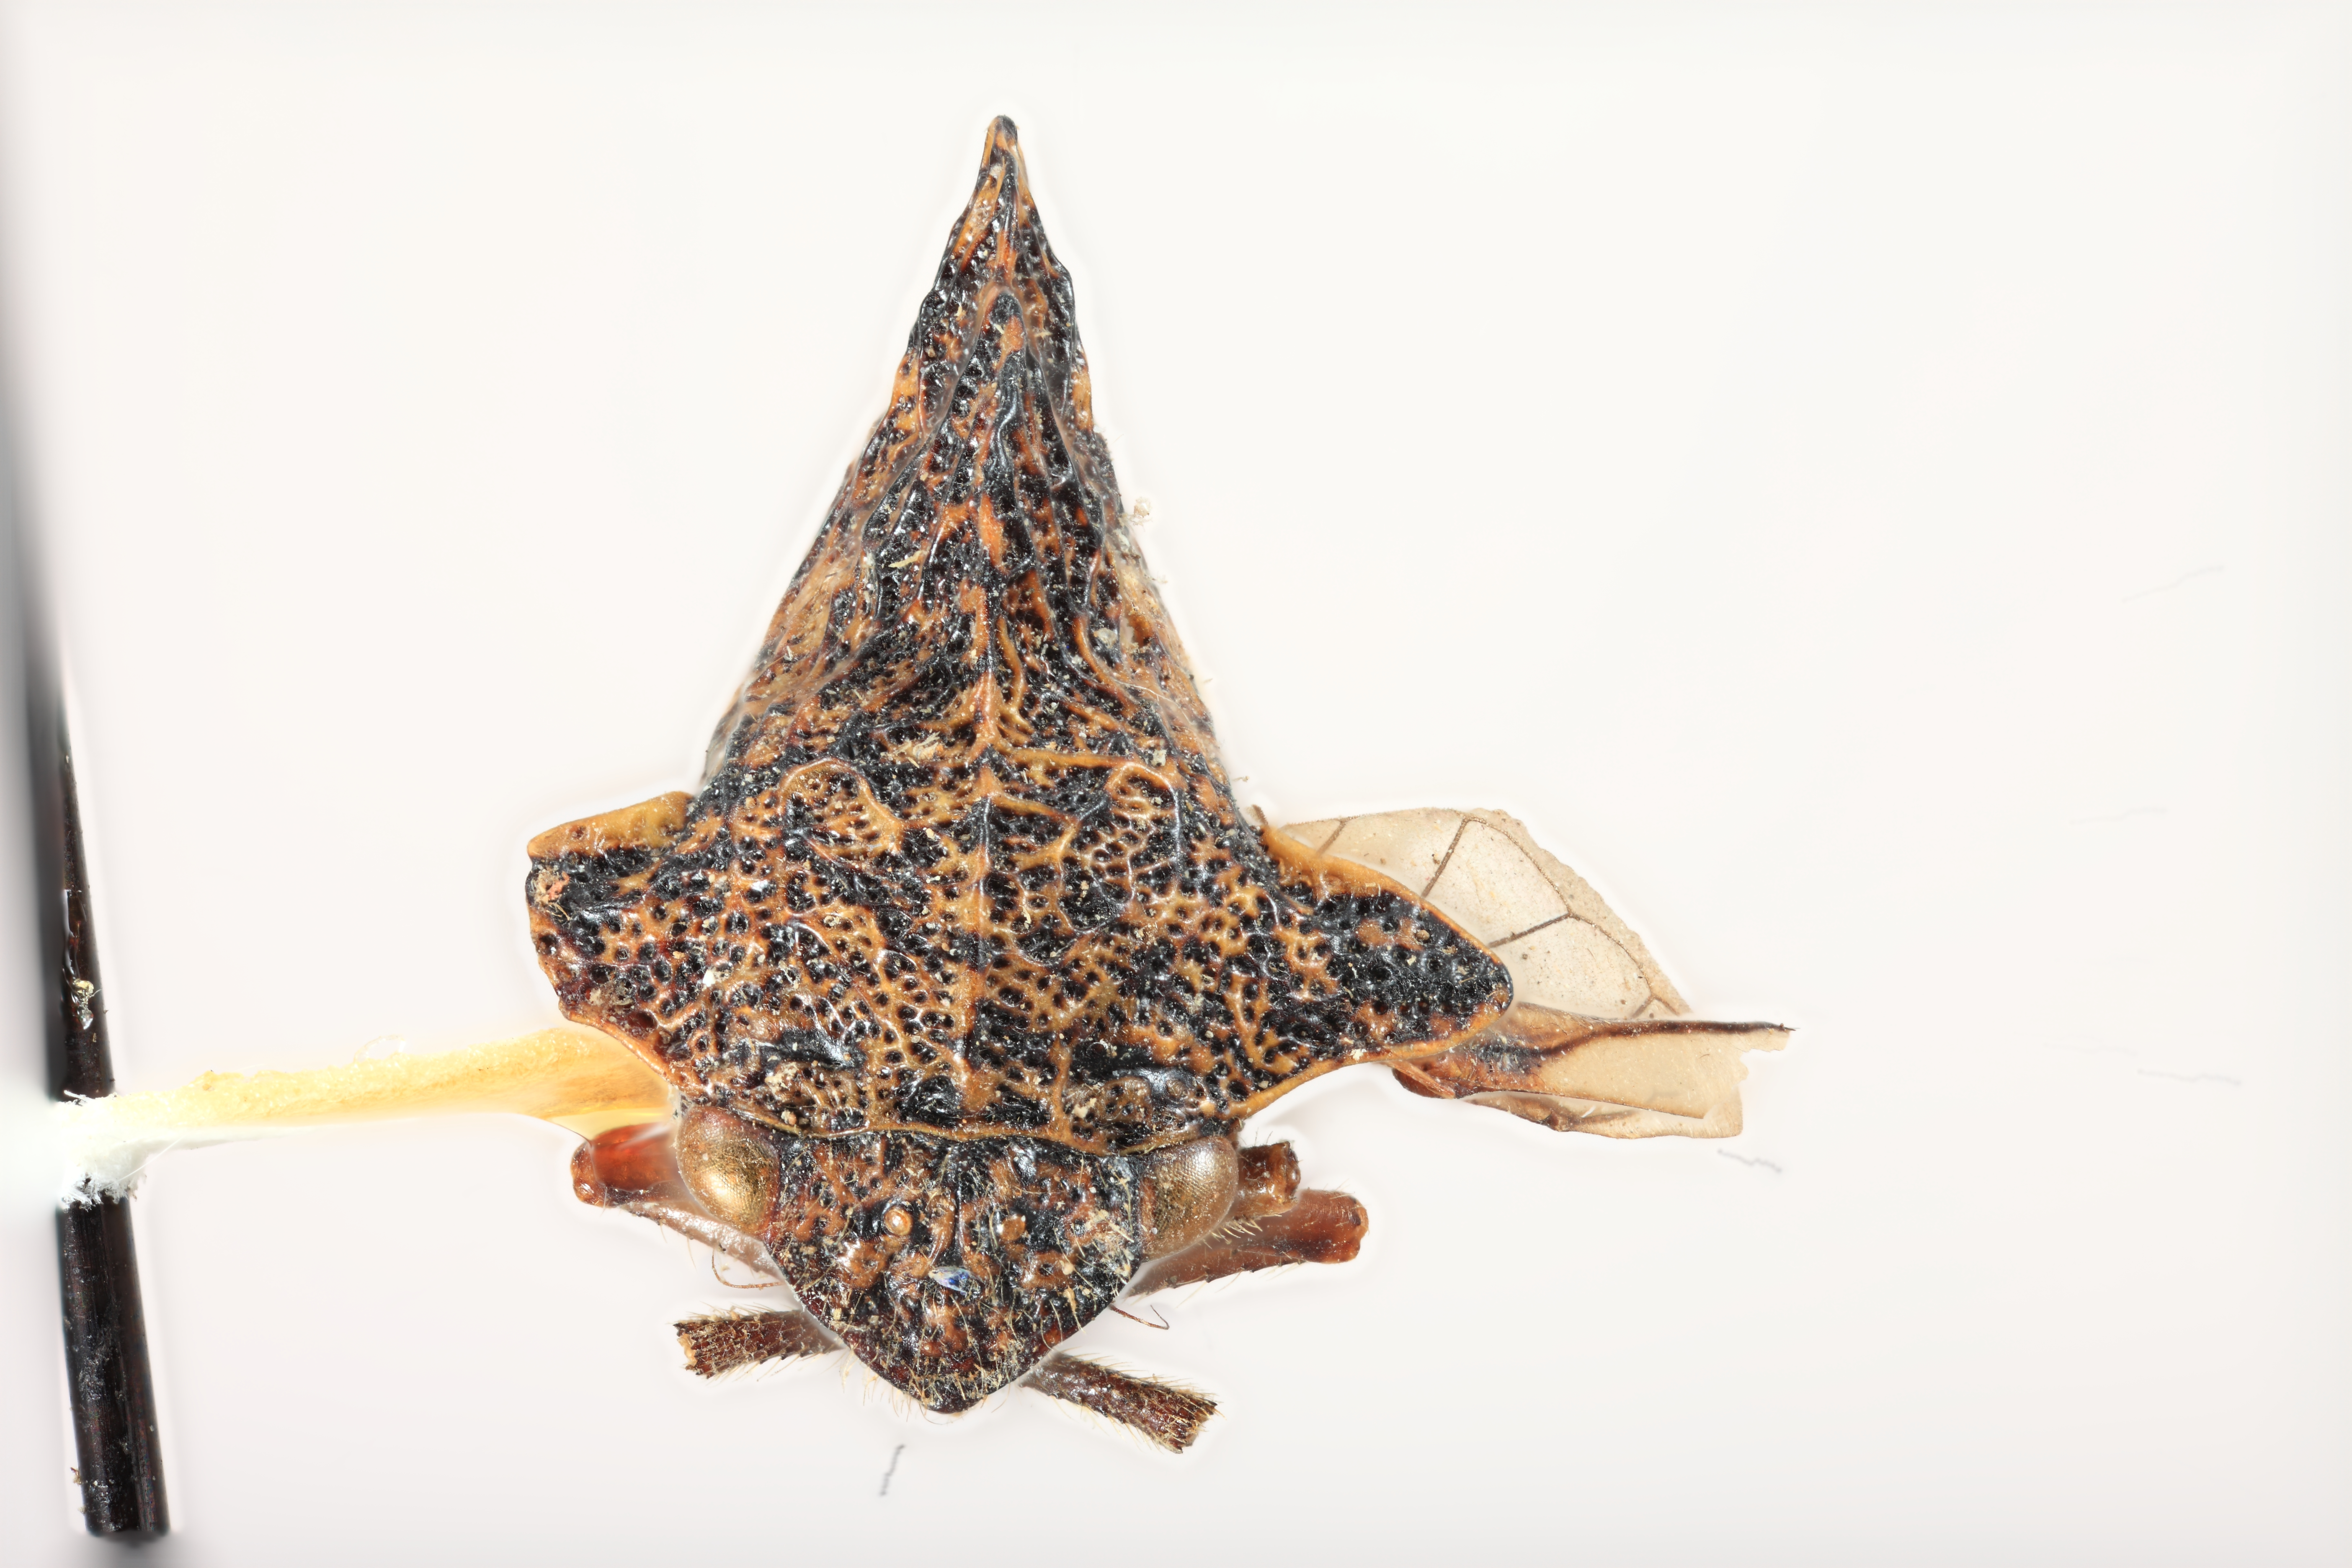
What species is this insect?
Ecuadoria bactriana
